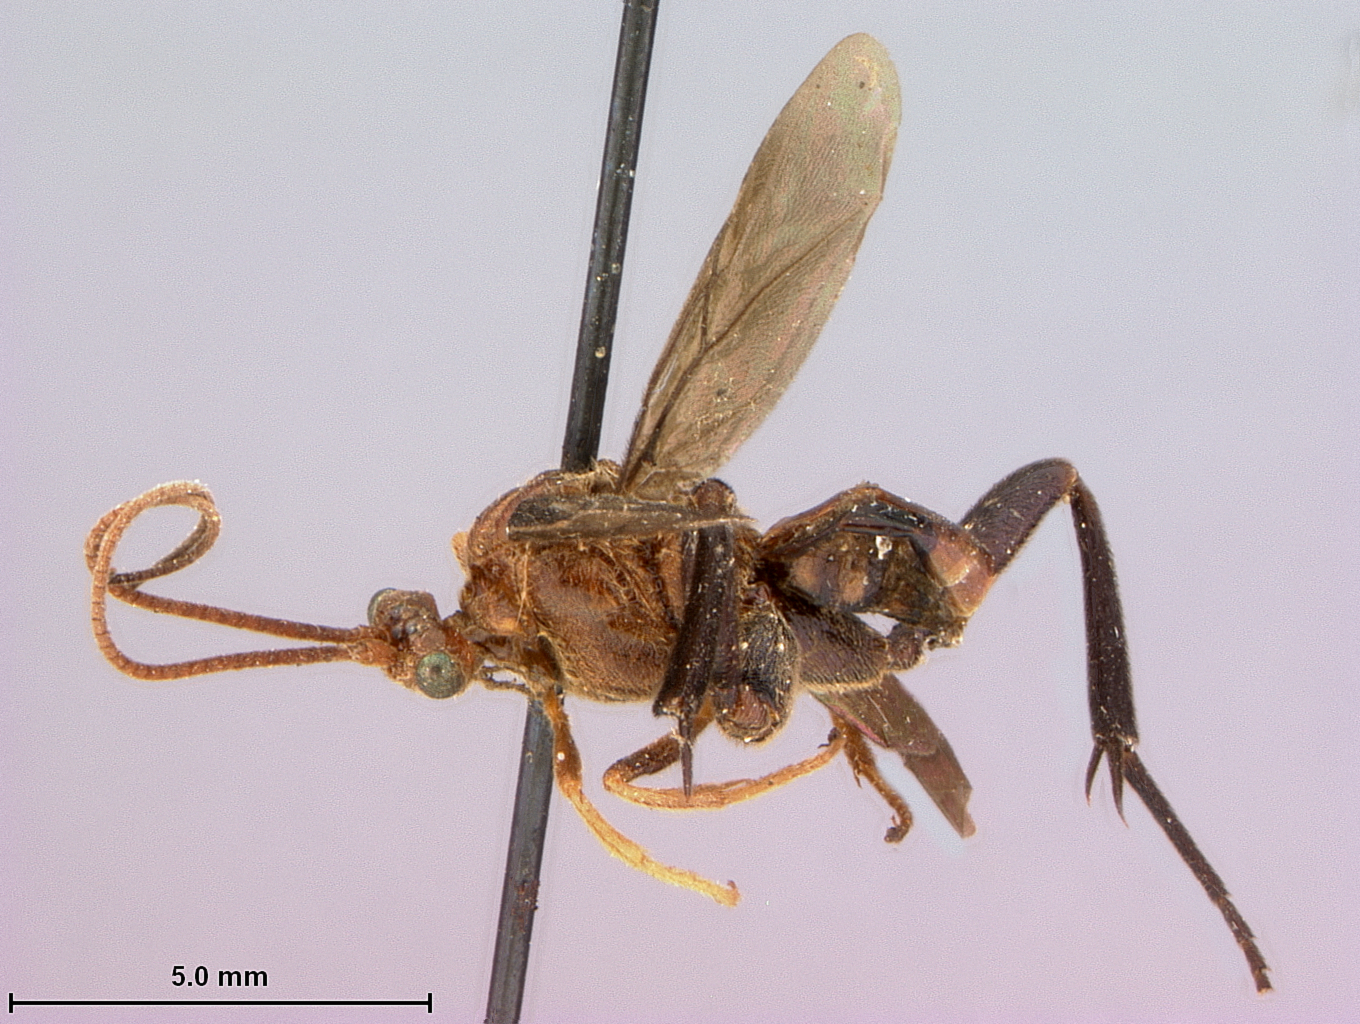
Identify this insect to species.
Euagathis relativa
